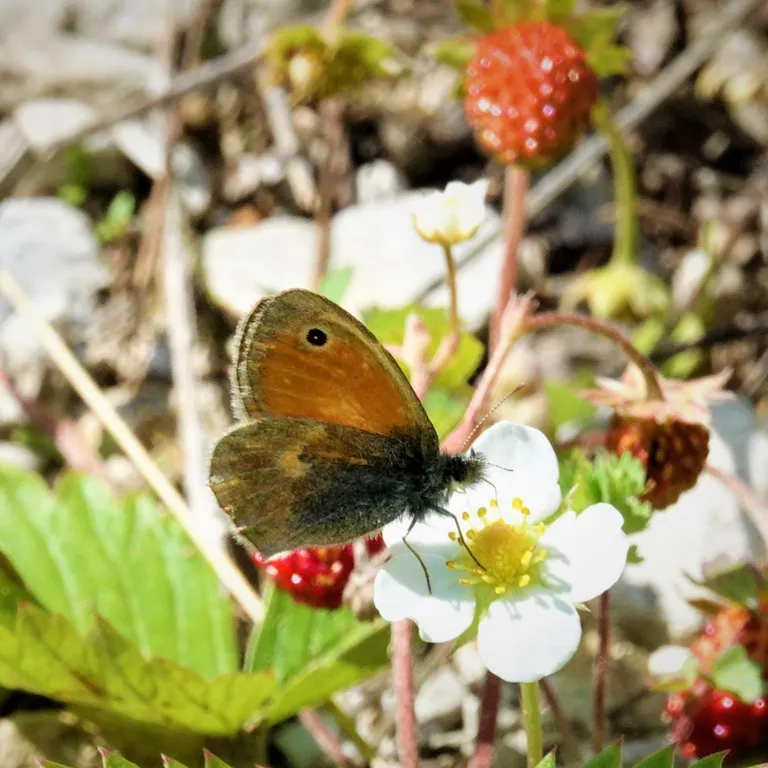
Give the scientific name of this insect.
Coenonympha pamphilus
